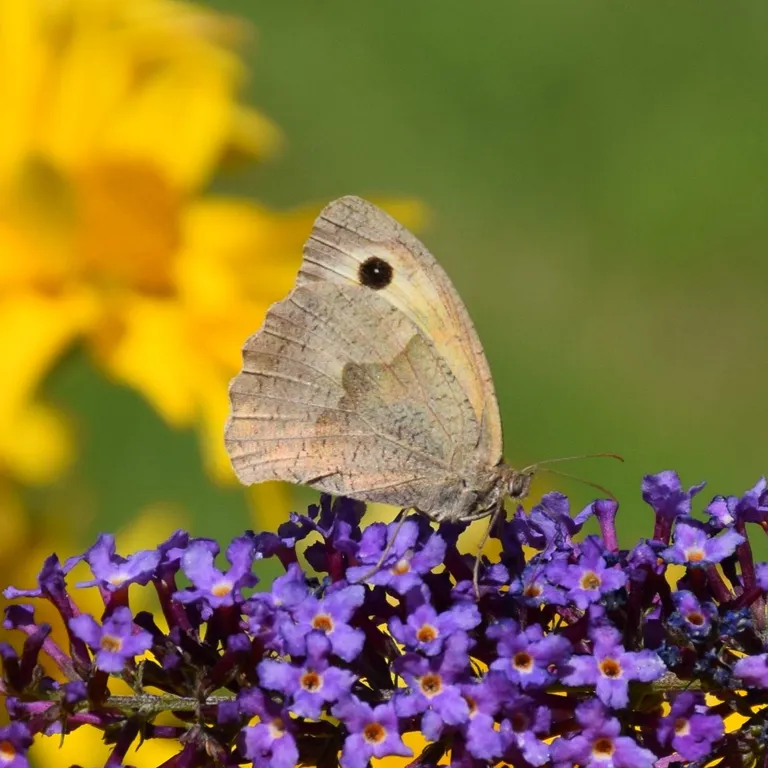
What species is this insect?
Maniola jurtina
